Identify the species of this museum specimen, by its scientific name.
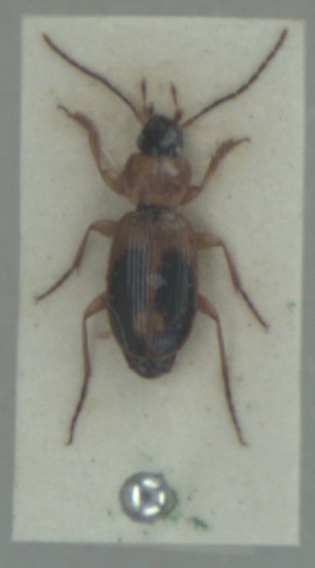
Badister bullatus
